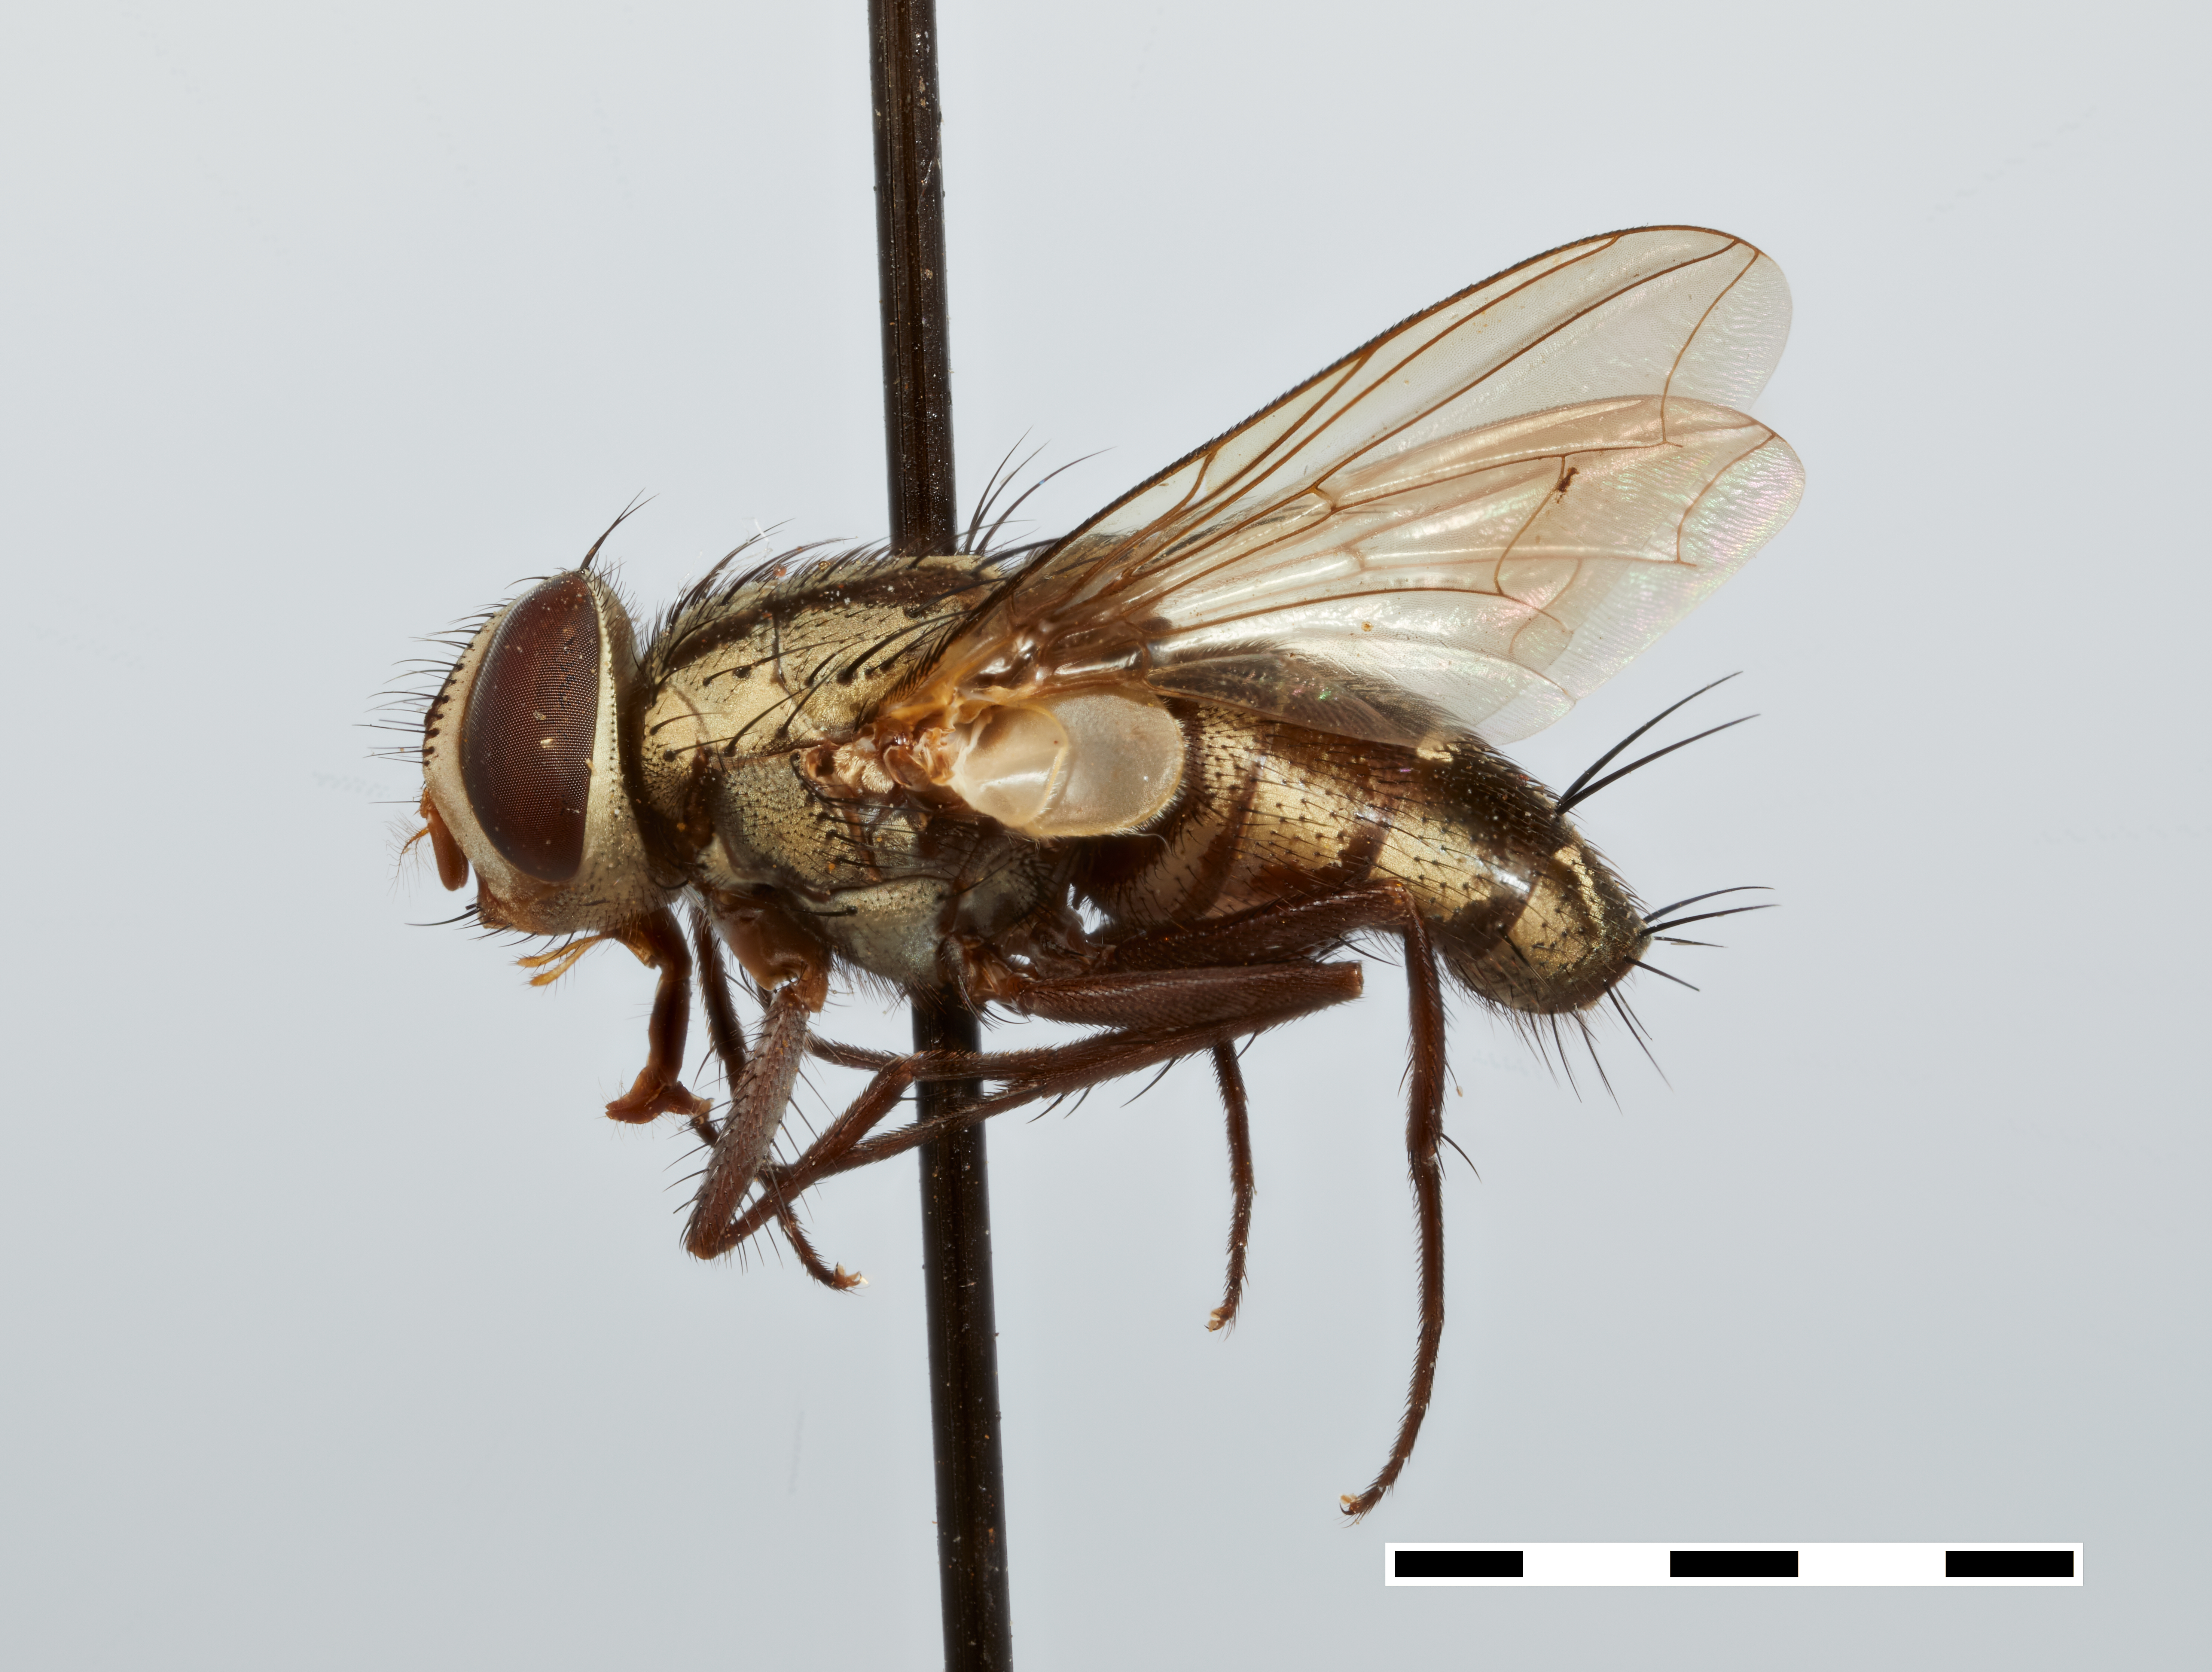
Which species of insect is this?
Sarcoprosena triangulifera
